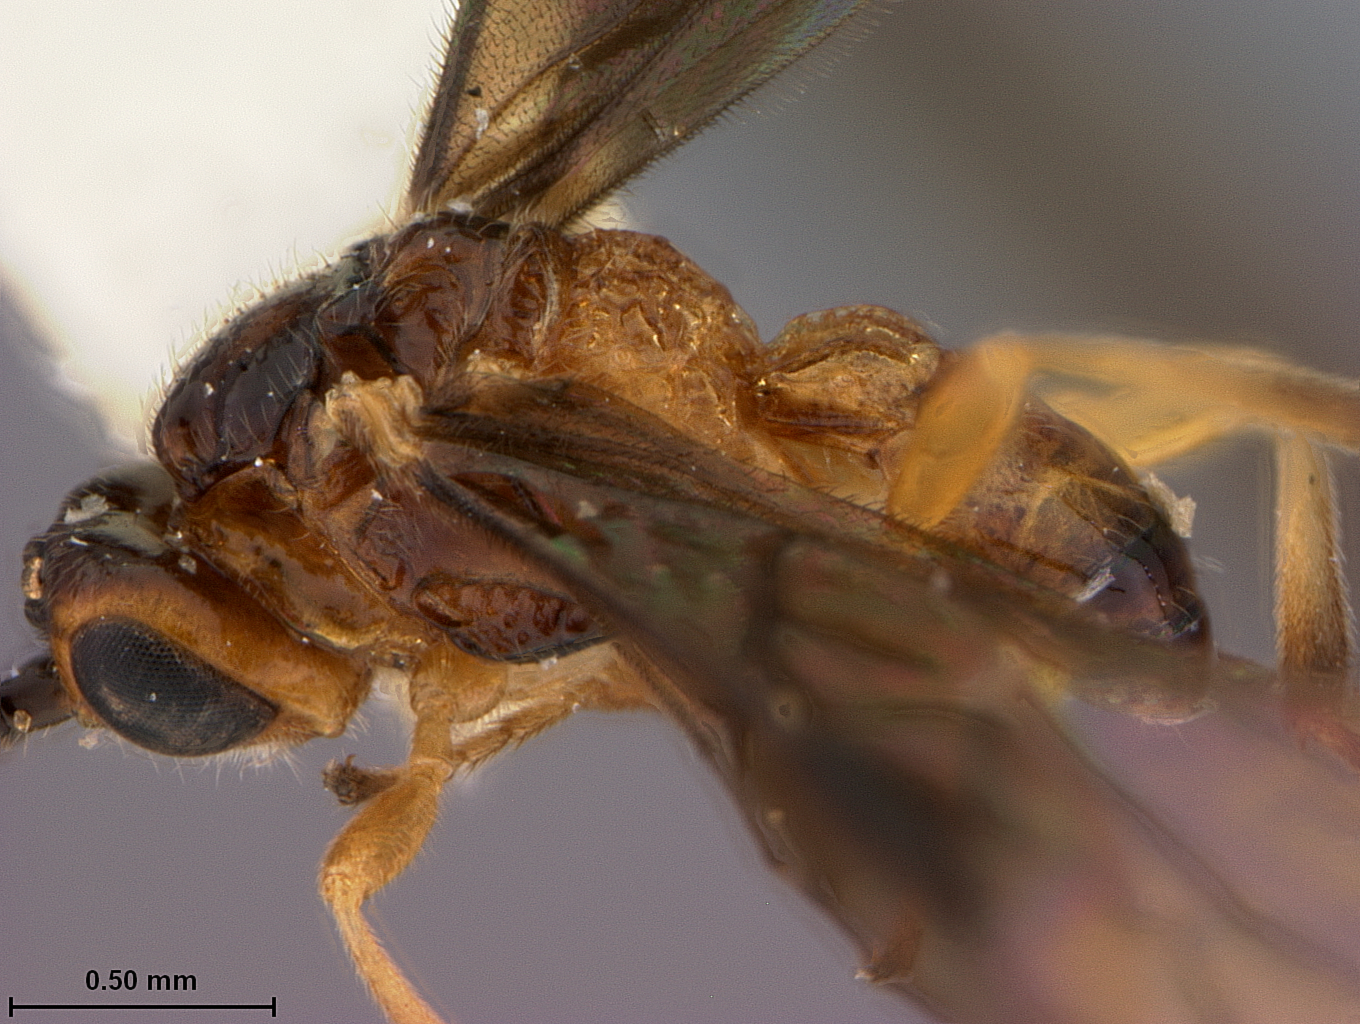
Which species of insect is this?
Opius hemifuscus
